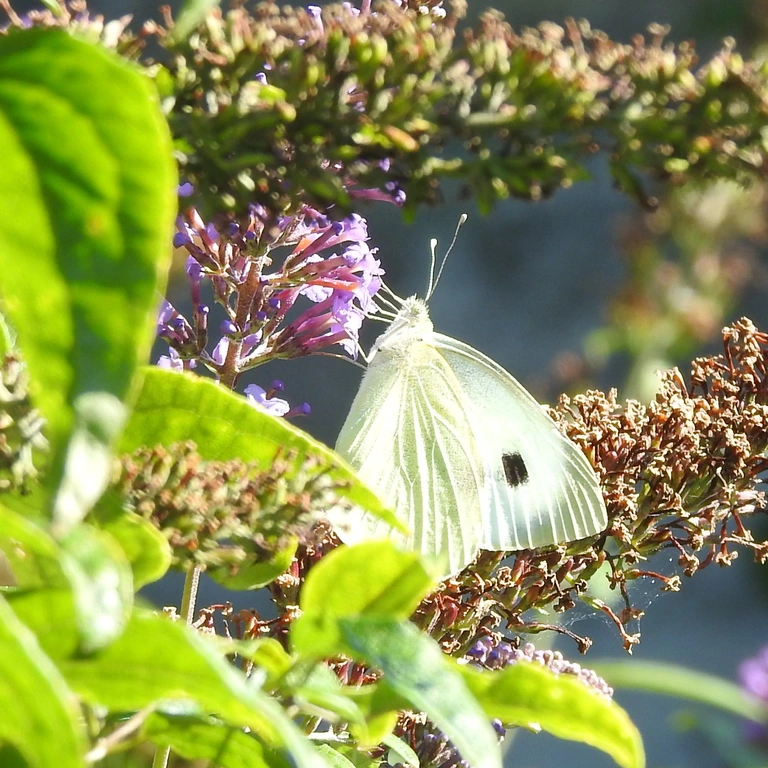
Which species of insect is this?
Pieris brassicae
